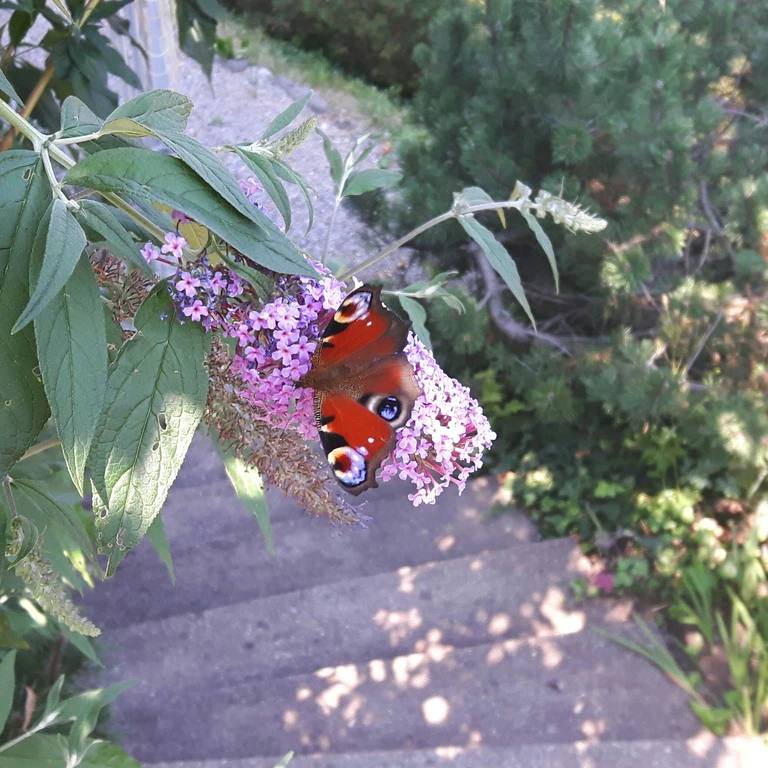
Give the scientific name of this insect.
Aglais io
